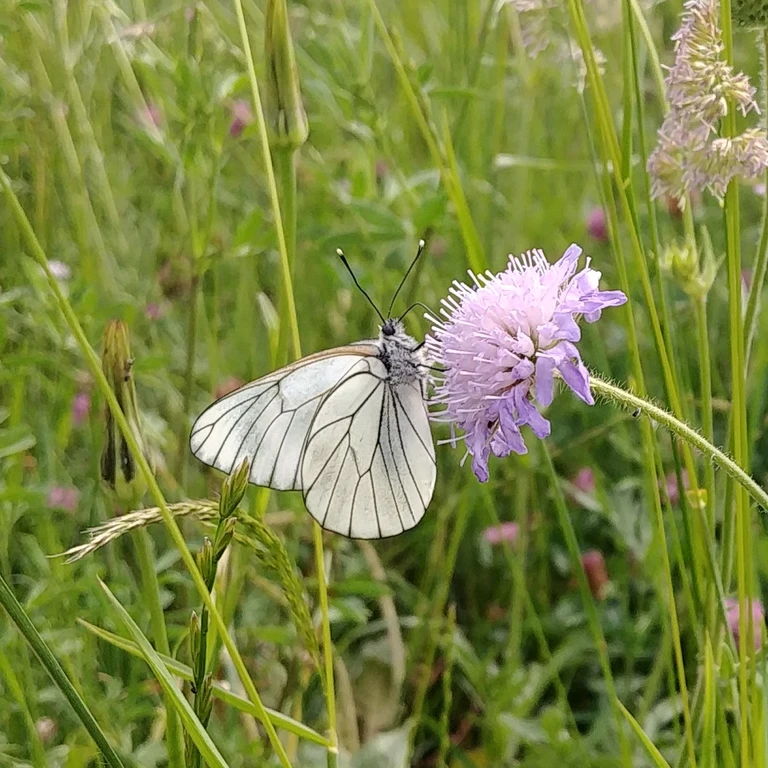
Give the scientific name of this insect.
Aporia crataegi
